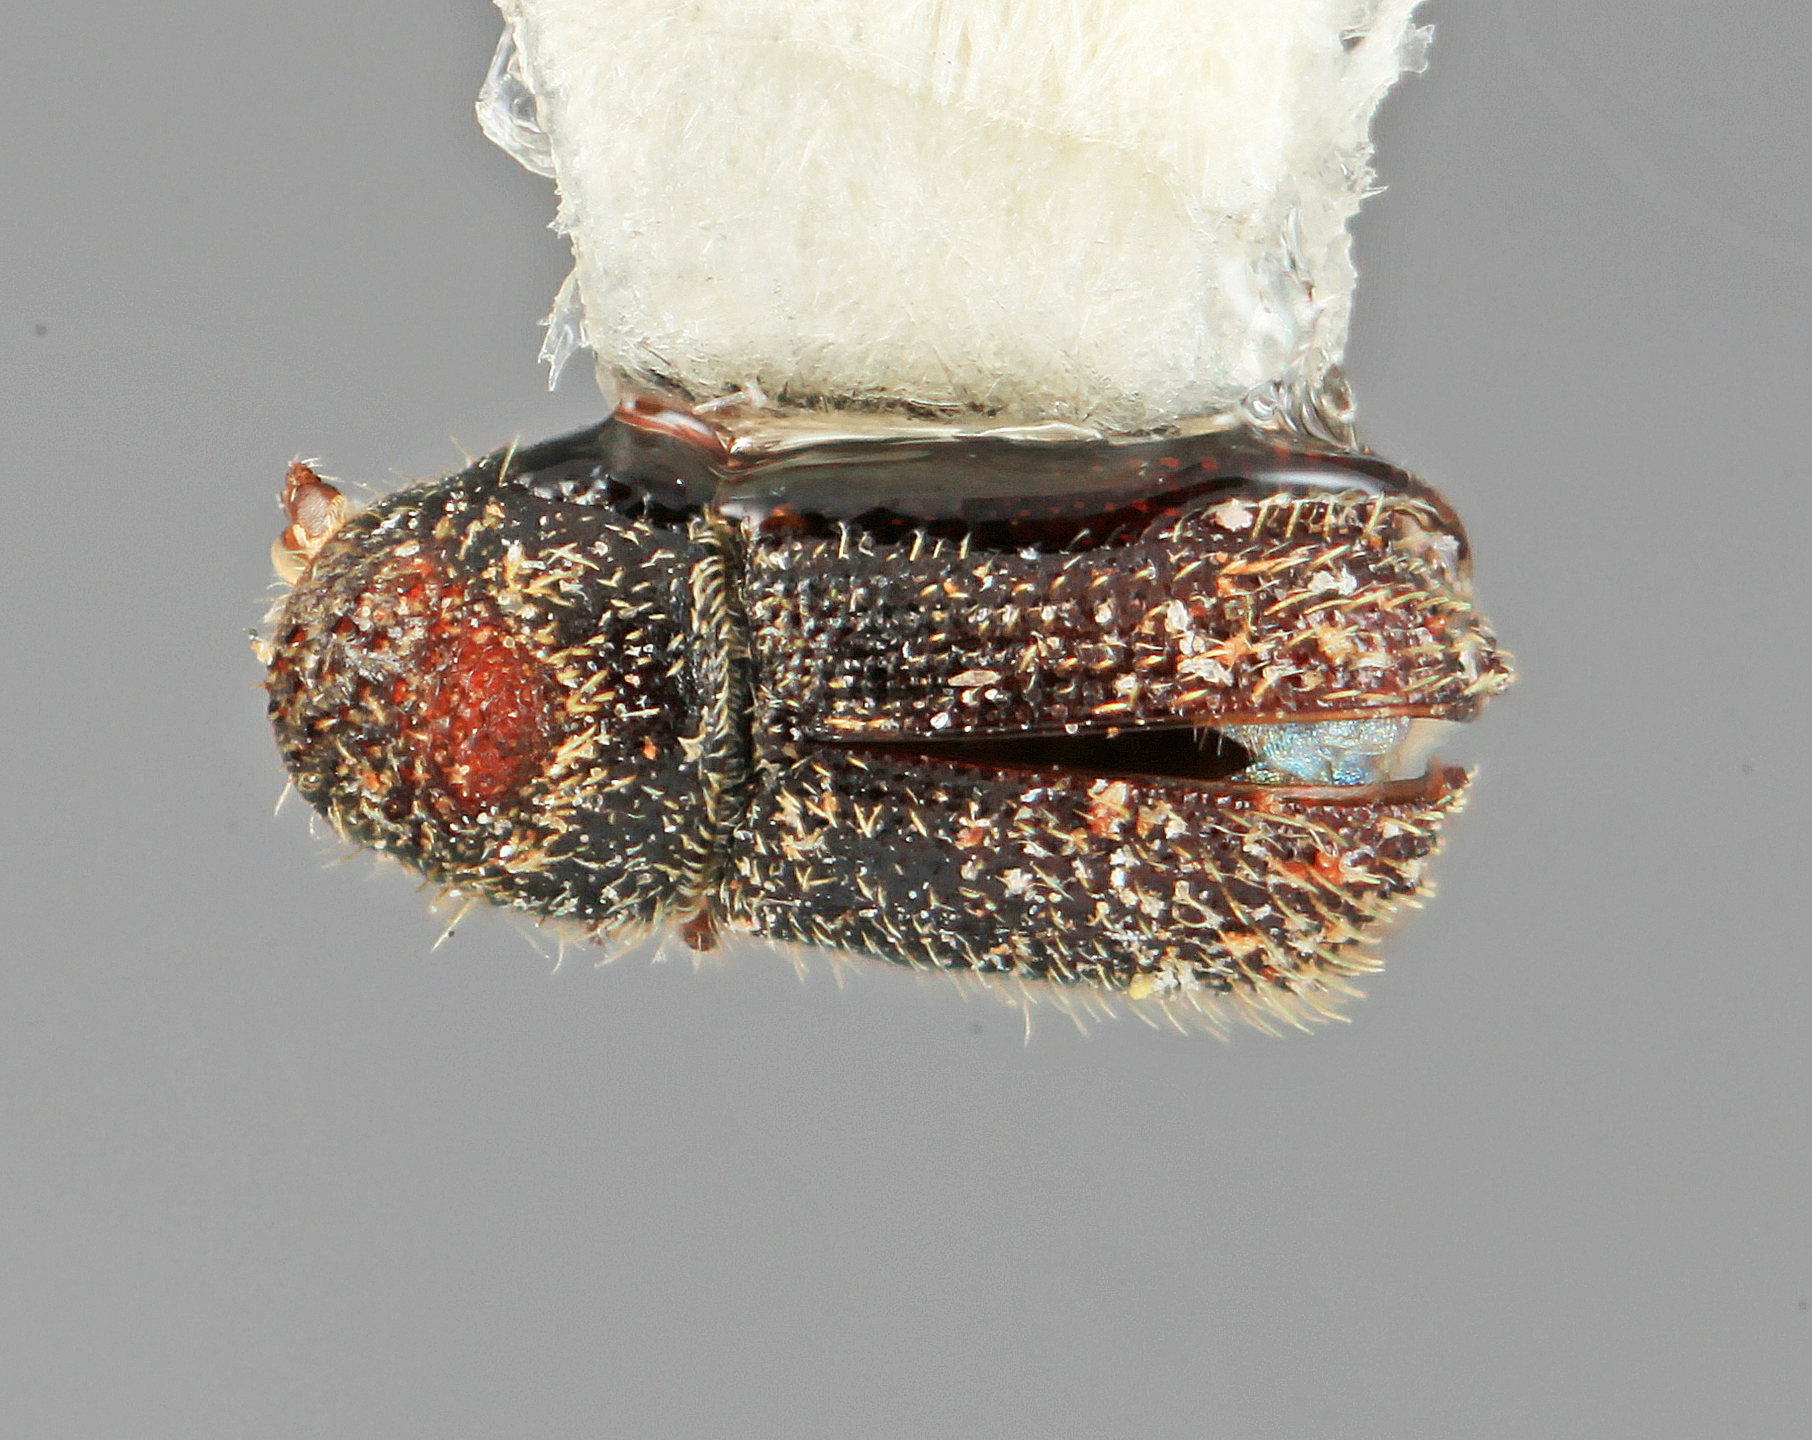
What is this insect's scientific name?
Phloeocleptus cristatus
